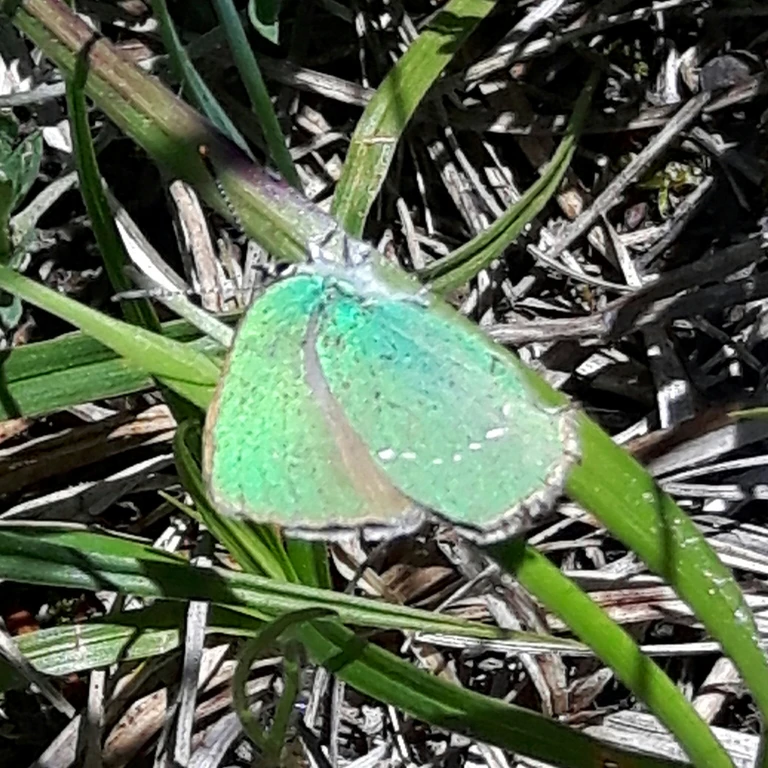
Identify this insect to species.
Callophrys rubi
